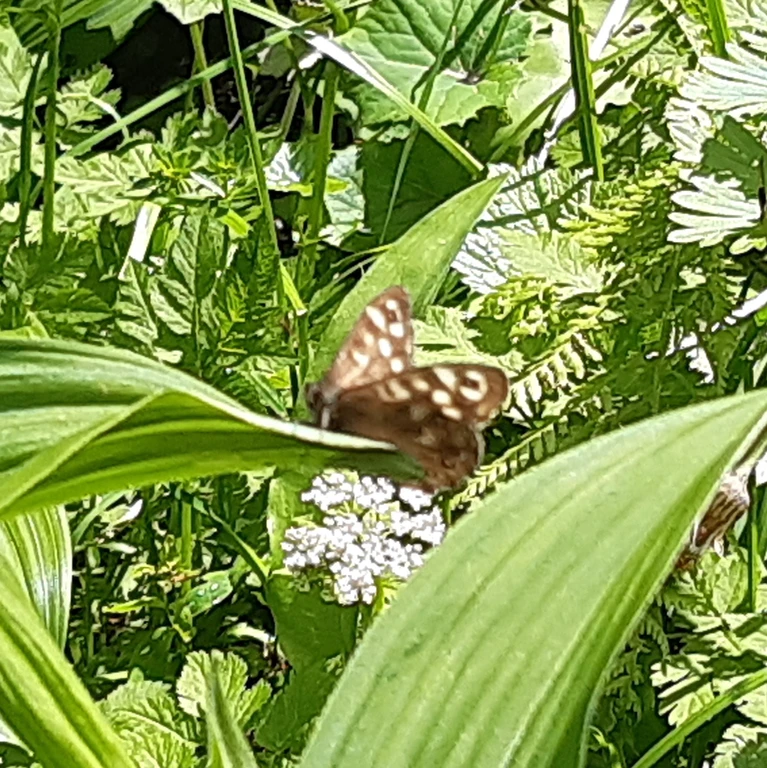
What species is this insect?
Pararge aegeria
